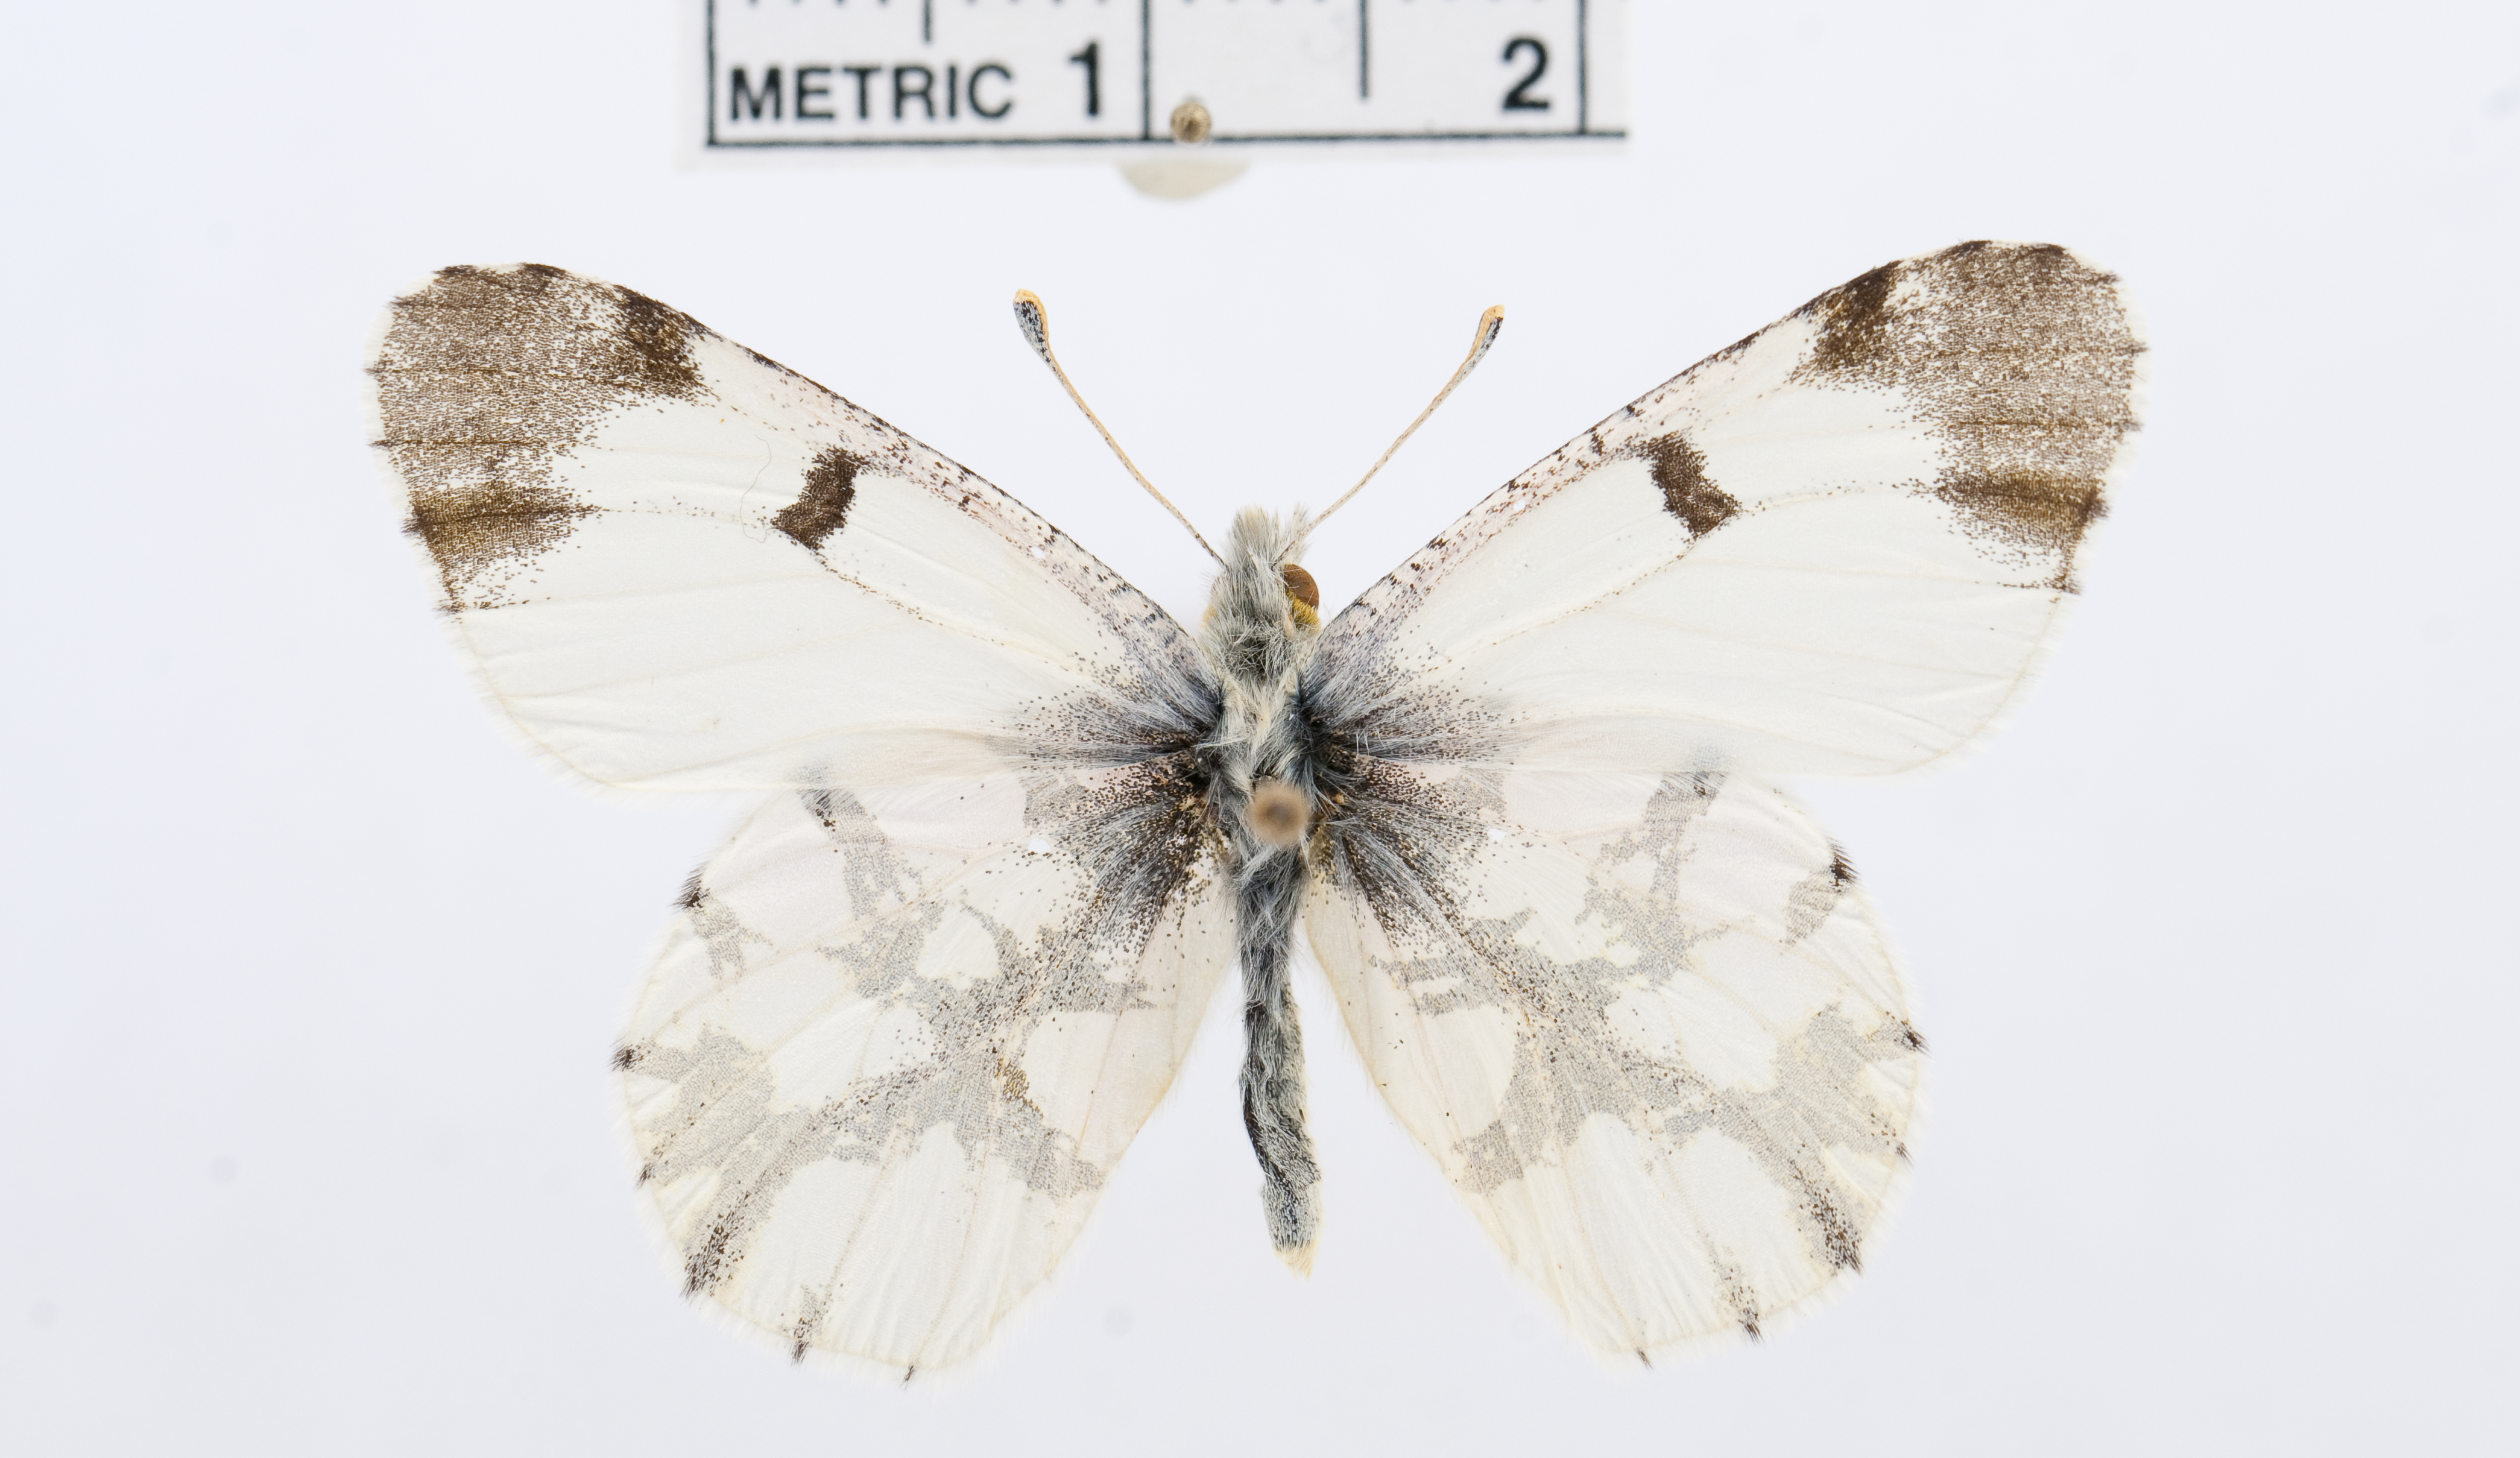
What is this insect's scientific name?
Euchloe olympia
